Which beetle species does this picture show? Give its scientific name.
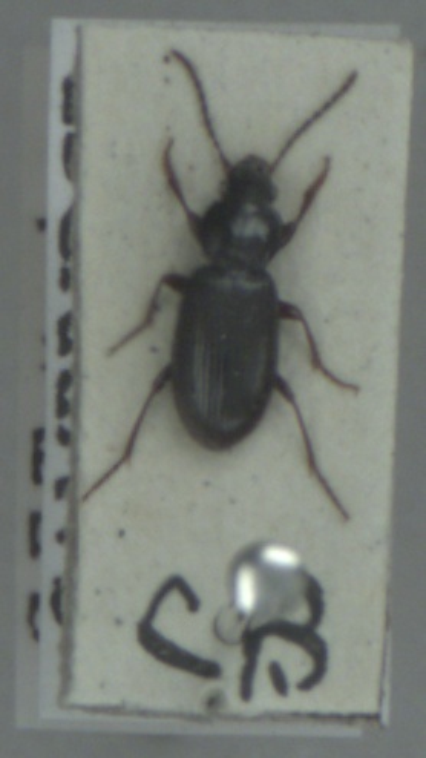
Pterostichus diligens
